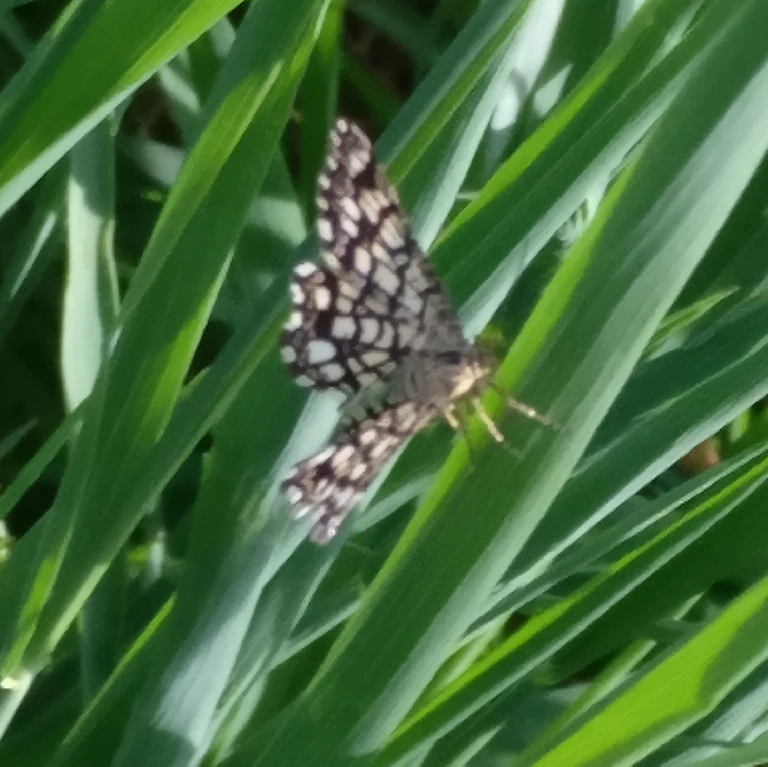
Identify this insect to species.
Chiasmia clathrata
